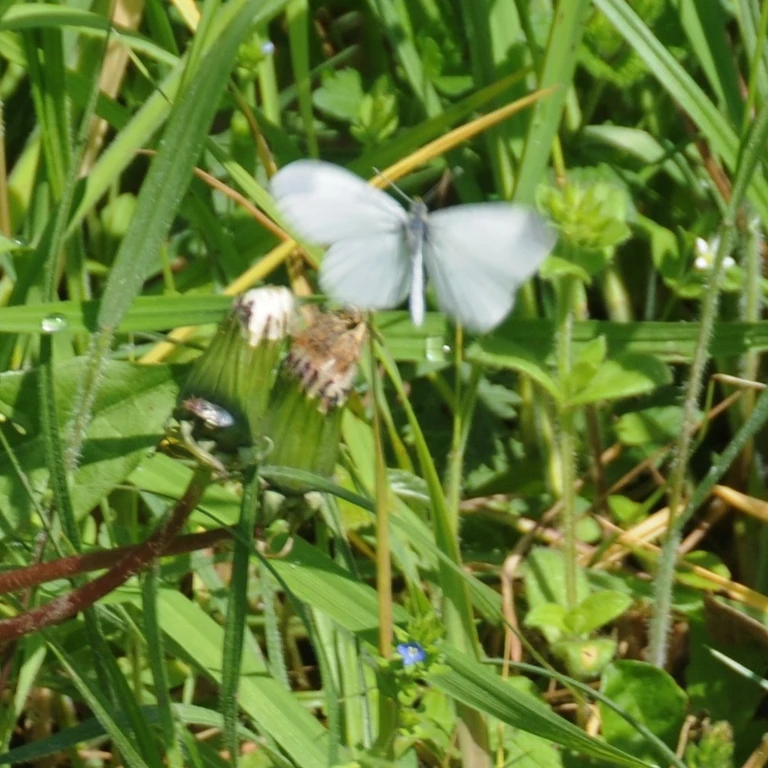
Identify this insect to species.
Leptidea sinapis/juvernica
